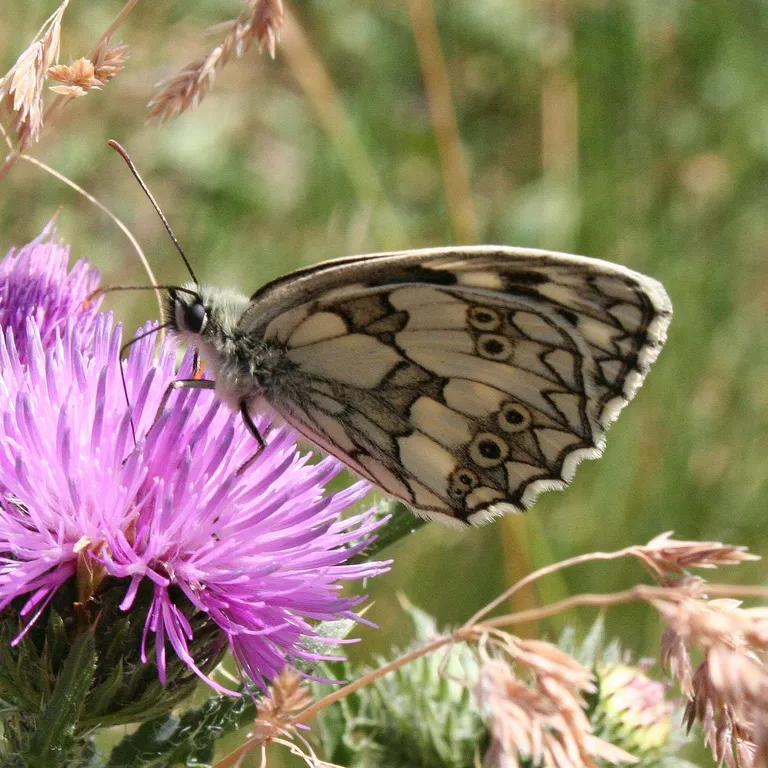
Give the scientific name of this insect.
Melanargia galathea
